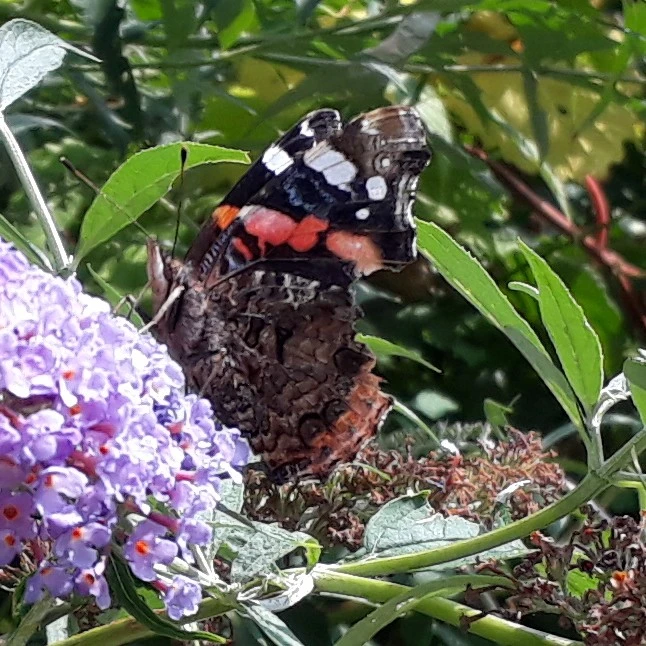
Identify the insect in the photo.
Vanessa atalanta
